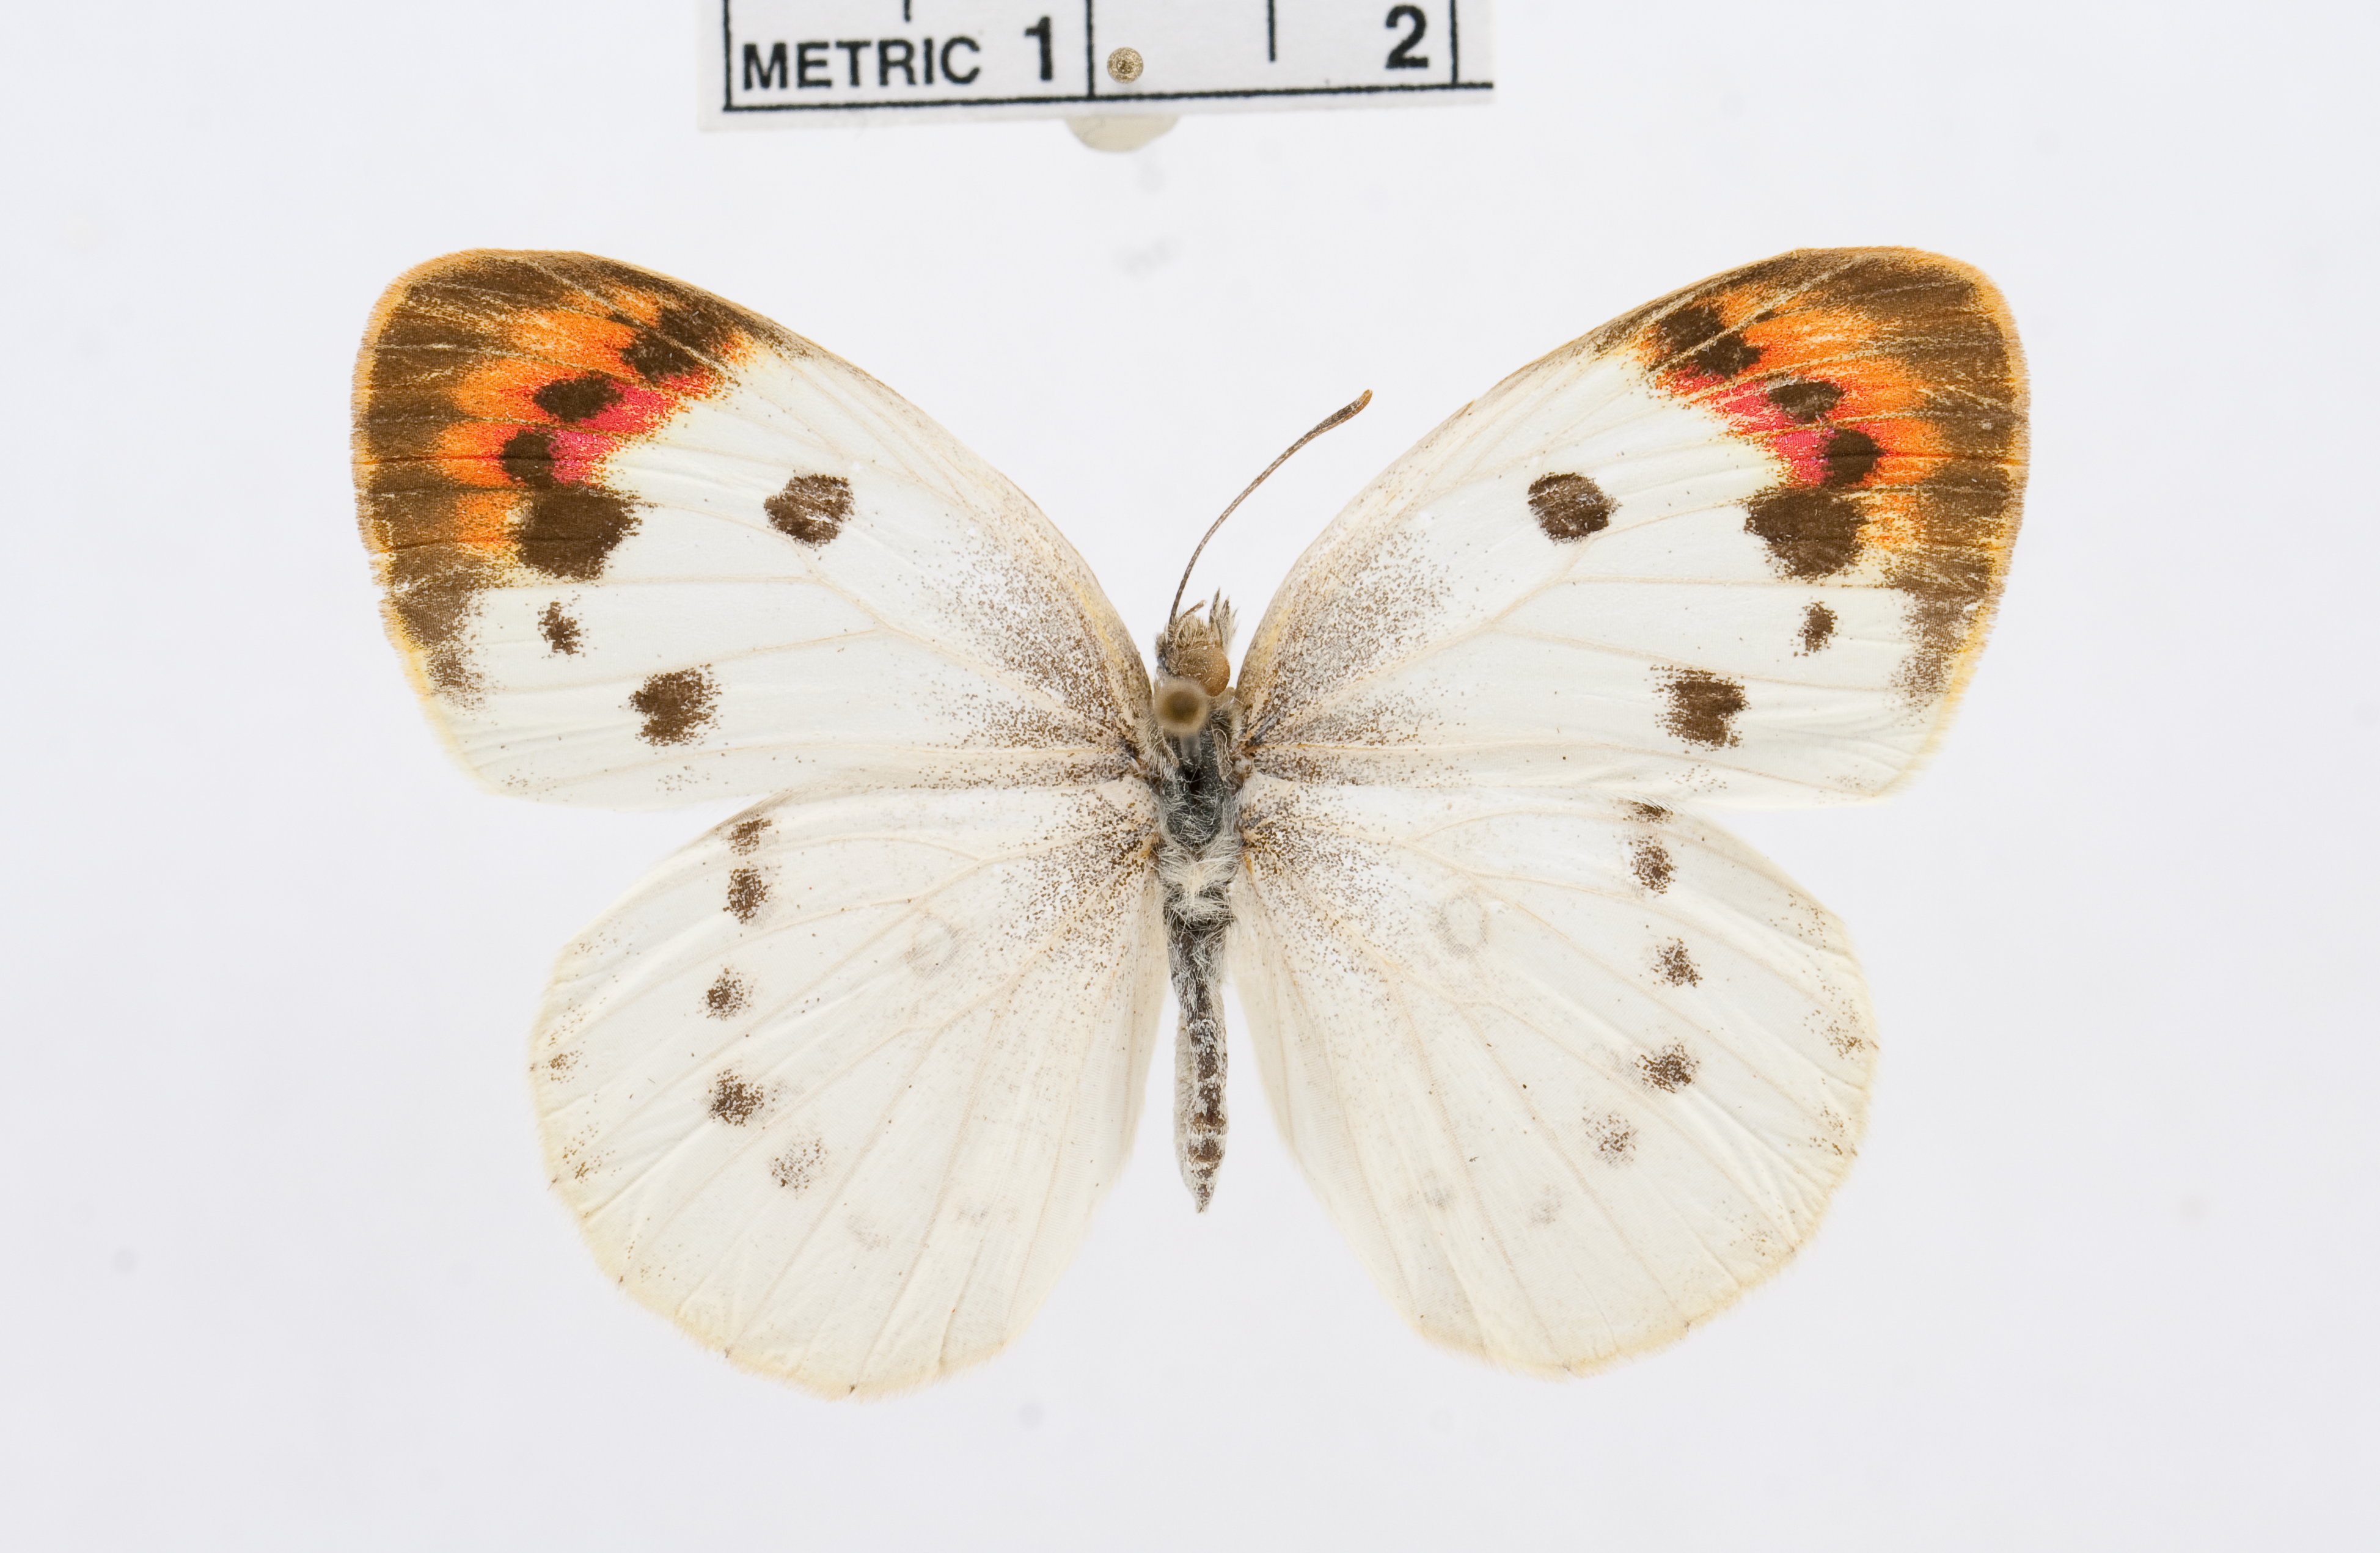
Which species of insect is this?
Colotis guenei
